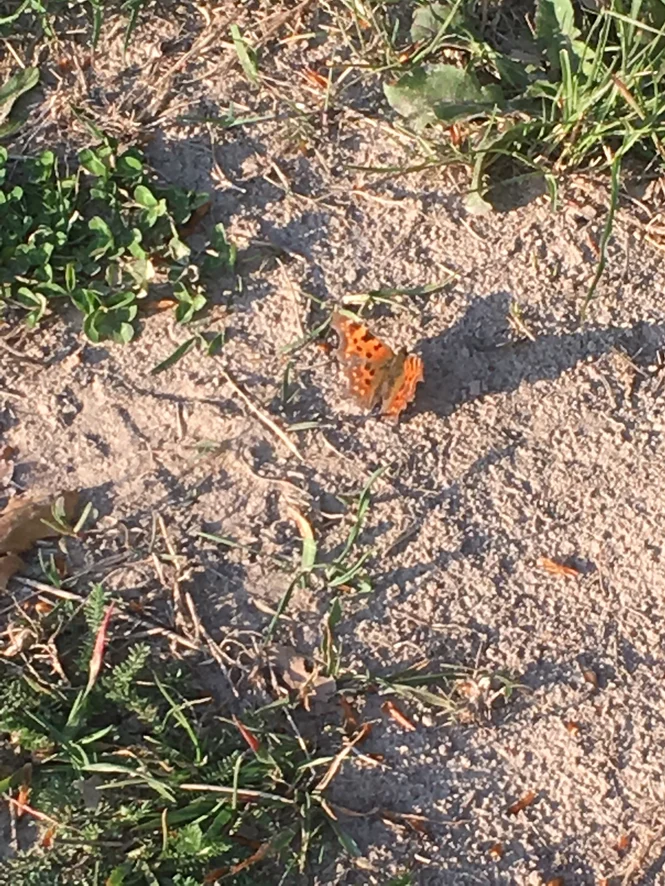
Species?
Polygonia c-album
